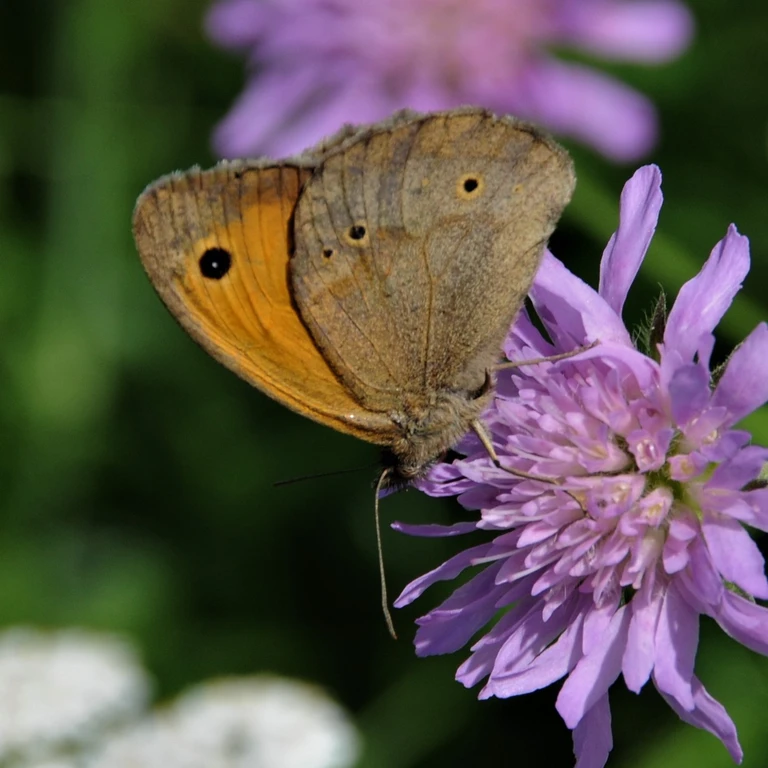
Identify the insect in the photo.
Maniola jurtina
